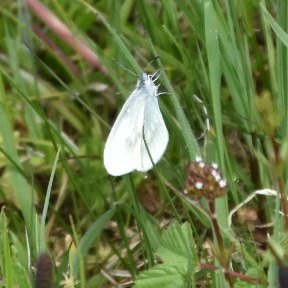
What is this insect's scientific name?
Leptidea sinapis/juvernica
